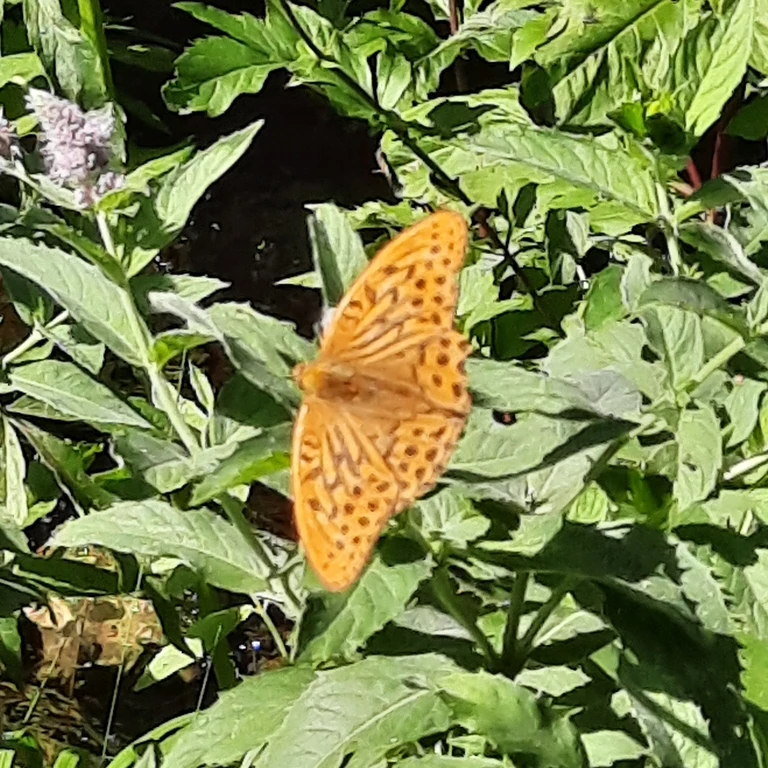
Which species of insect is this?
Argynnis paphia
